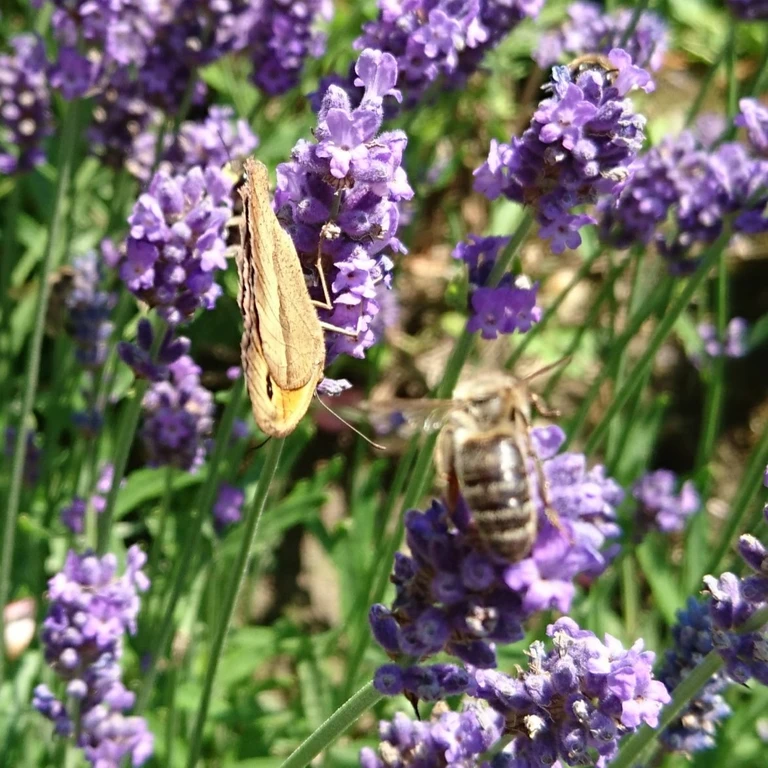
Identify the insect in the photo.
Maniola jurtina
